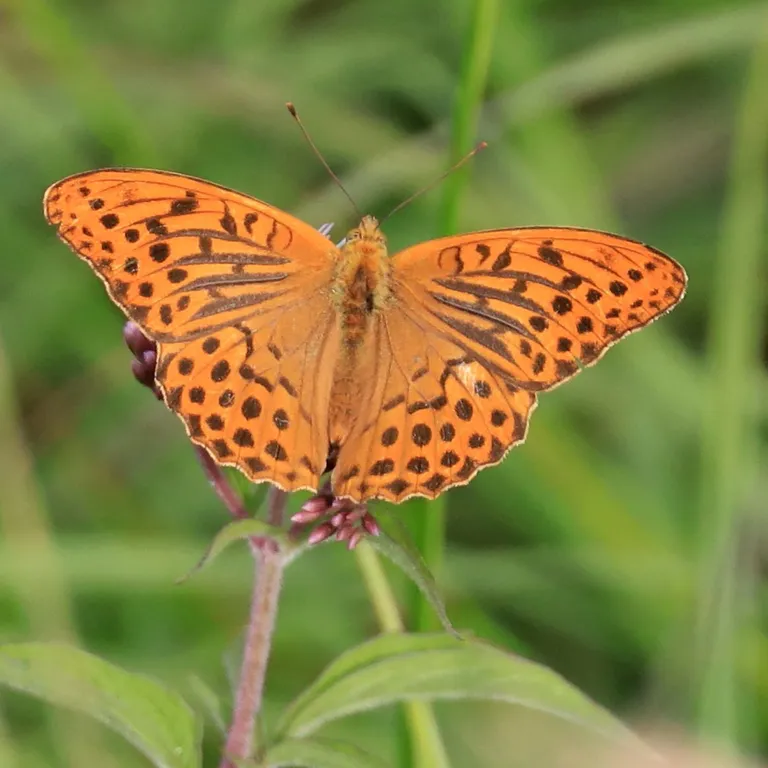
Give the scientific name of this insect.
Argynnis paphia
